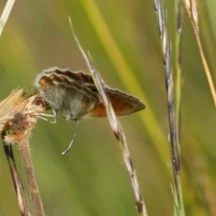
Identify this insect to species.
Coenonympha gardetta
